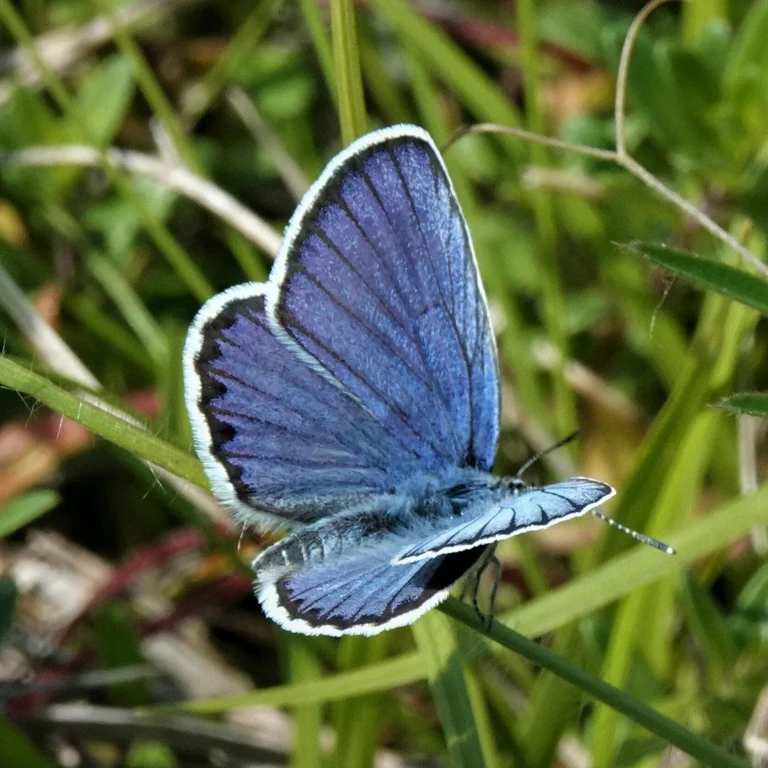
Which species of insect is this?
Plebejus argyrognomon
